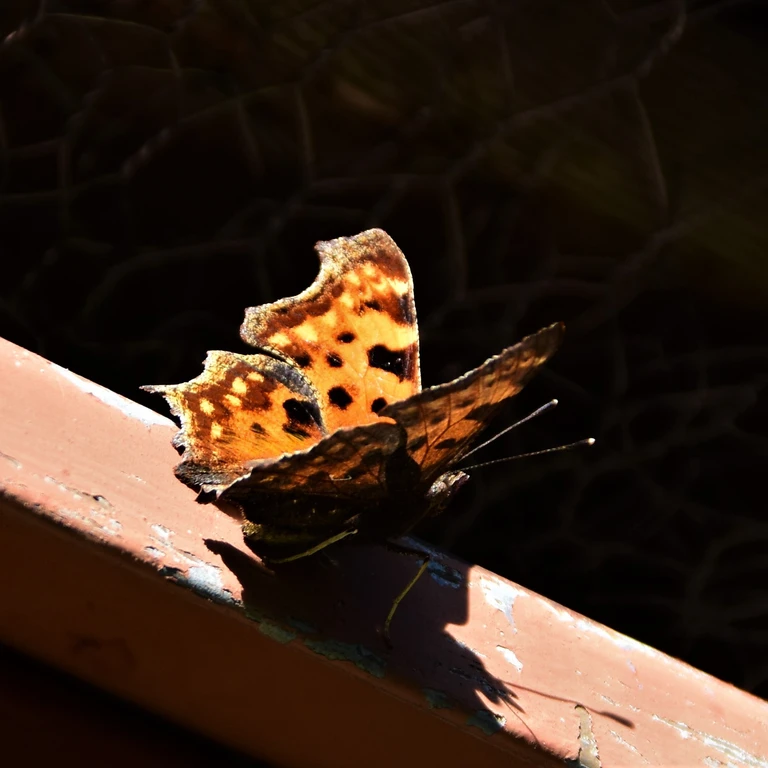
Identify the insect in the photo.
Polygonia c-album
